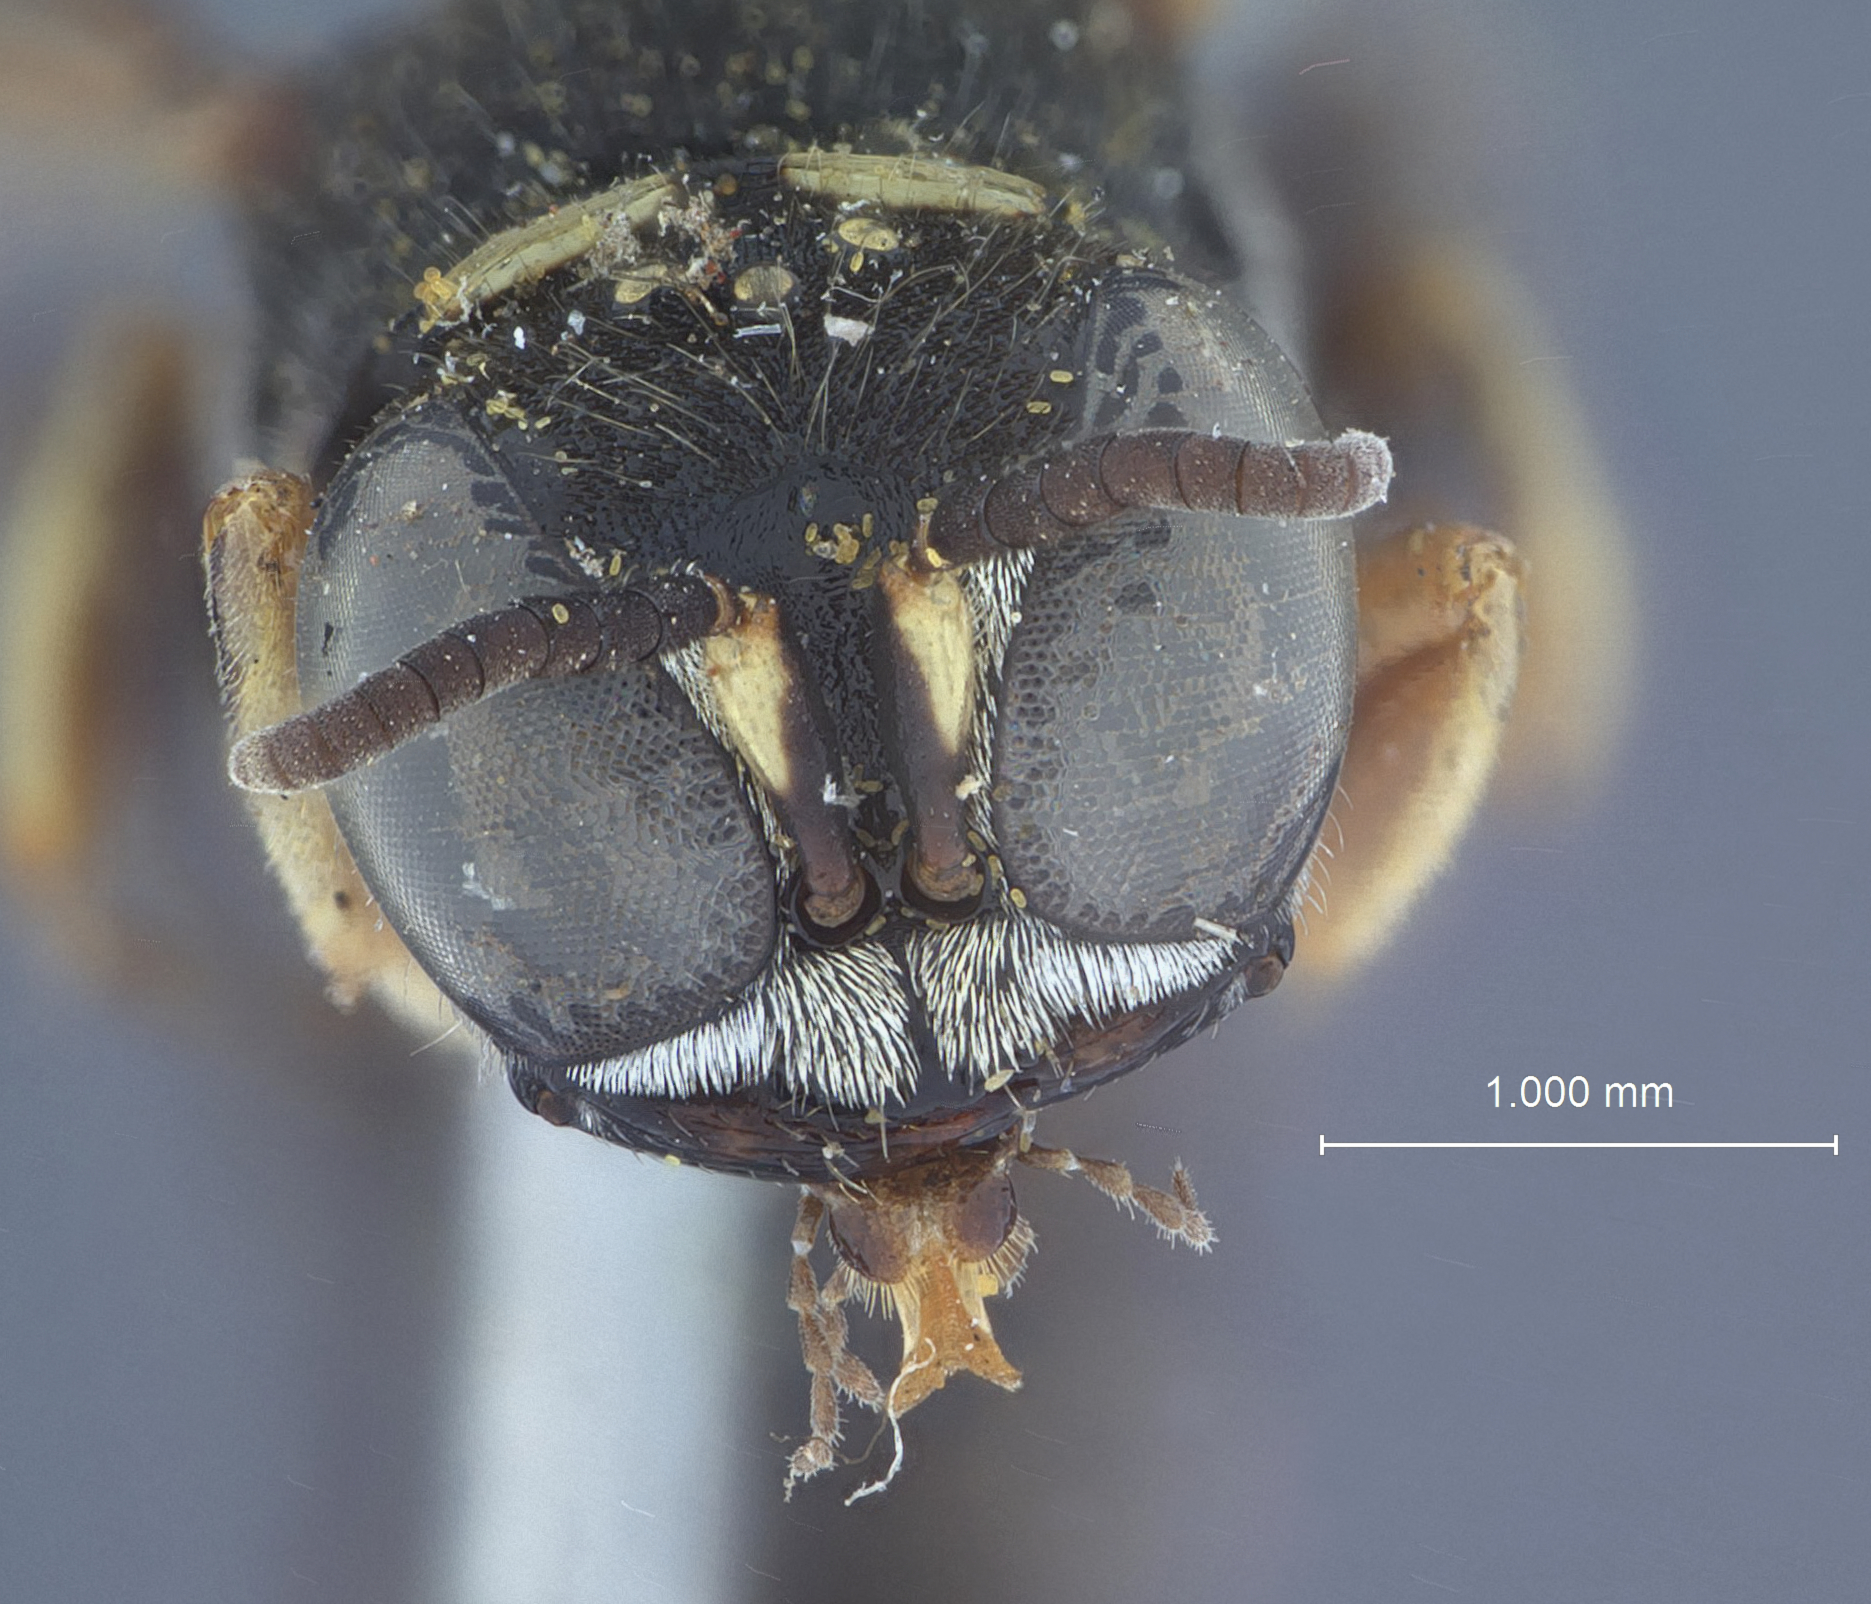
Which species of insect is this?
Crabro heraclei
